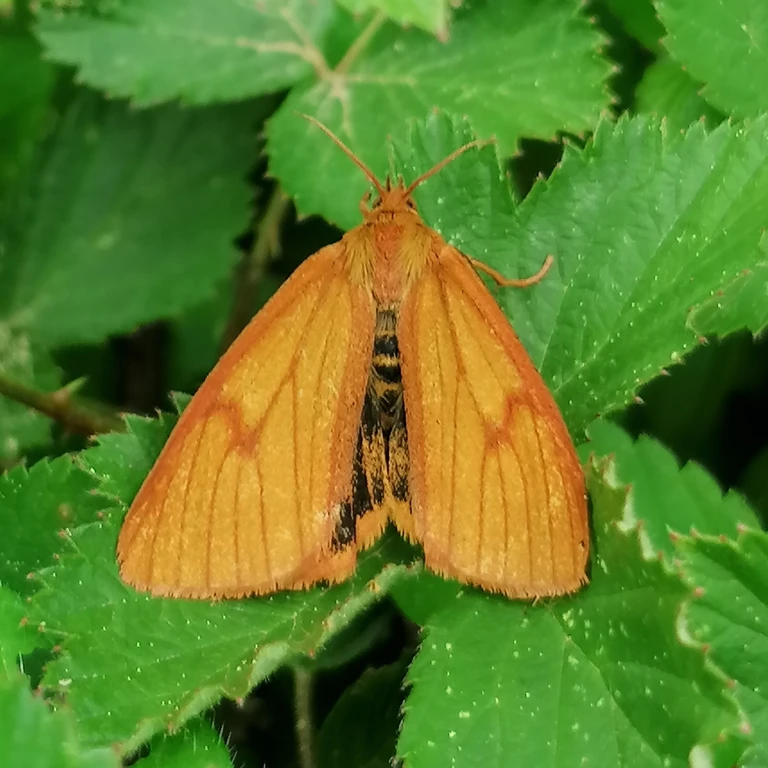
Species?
Diacrisia sannio
